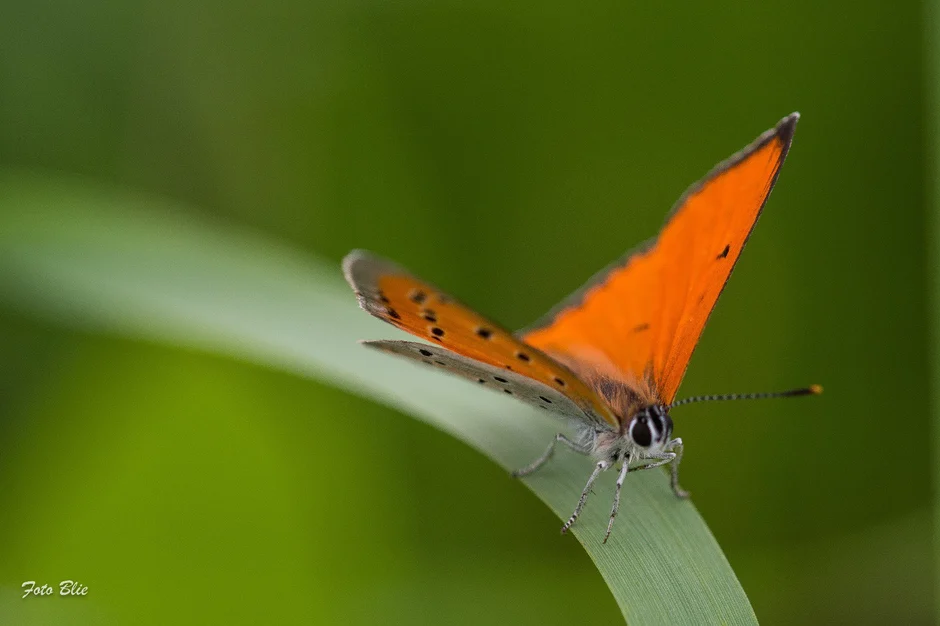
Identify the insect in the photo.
Lycaena dispar
